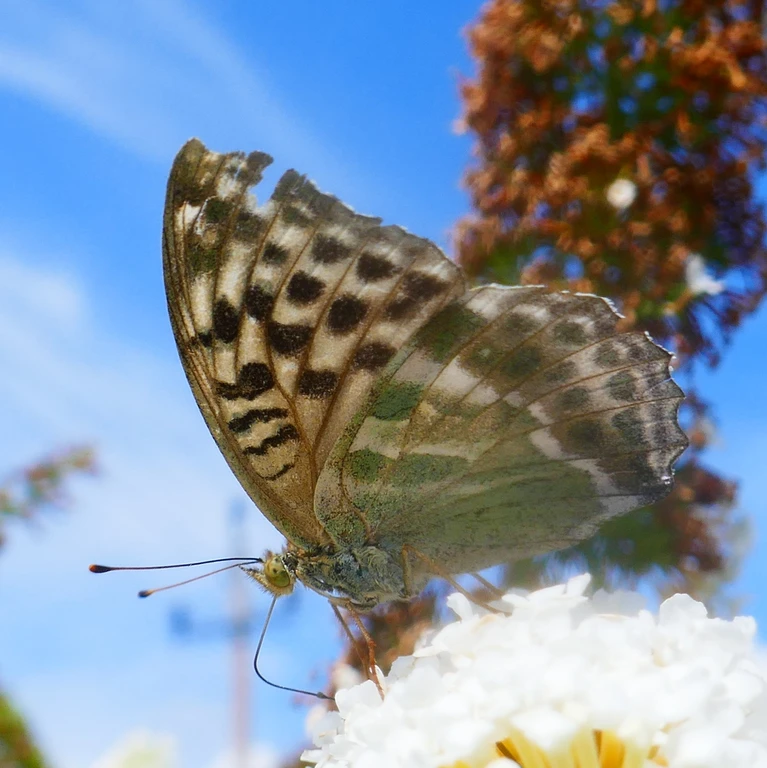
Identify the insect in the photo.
Argynnis paphia
